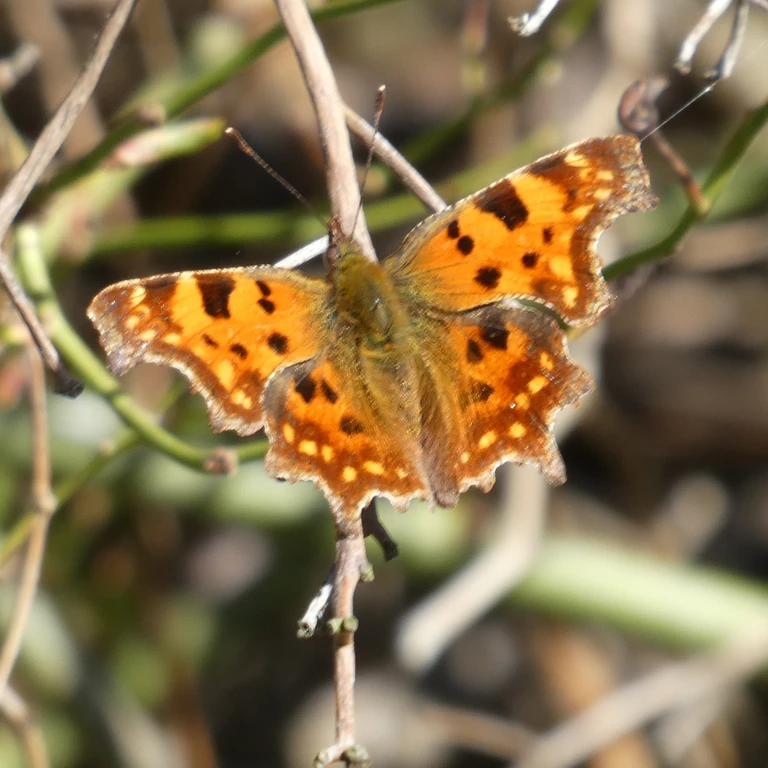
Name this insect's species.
Polygonia c-album
